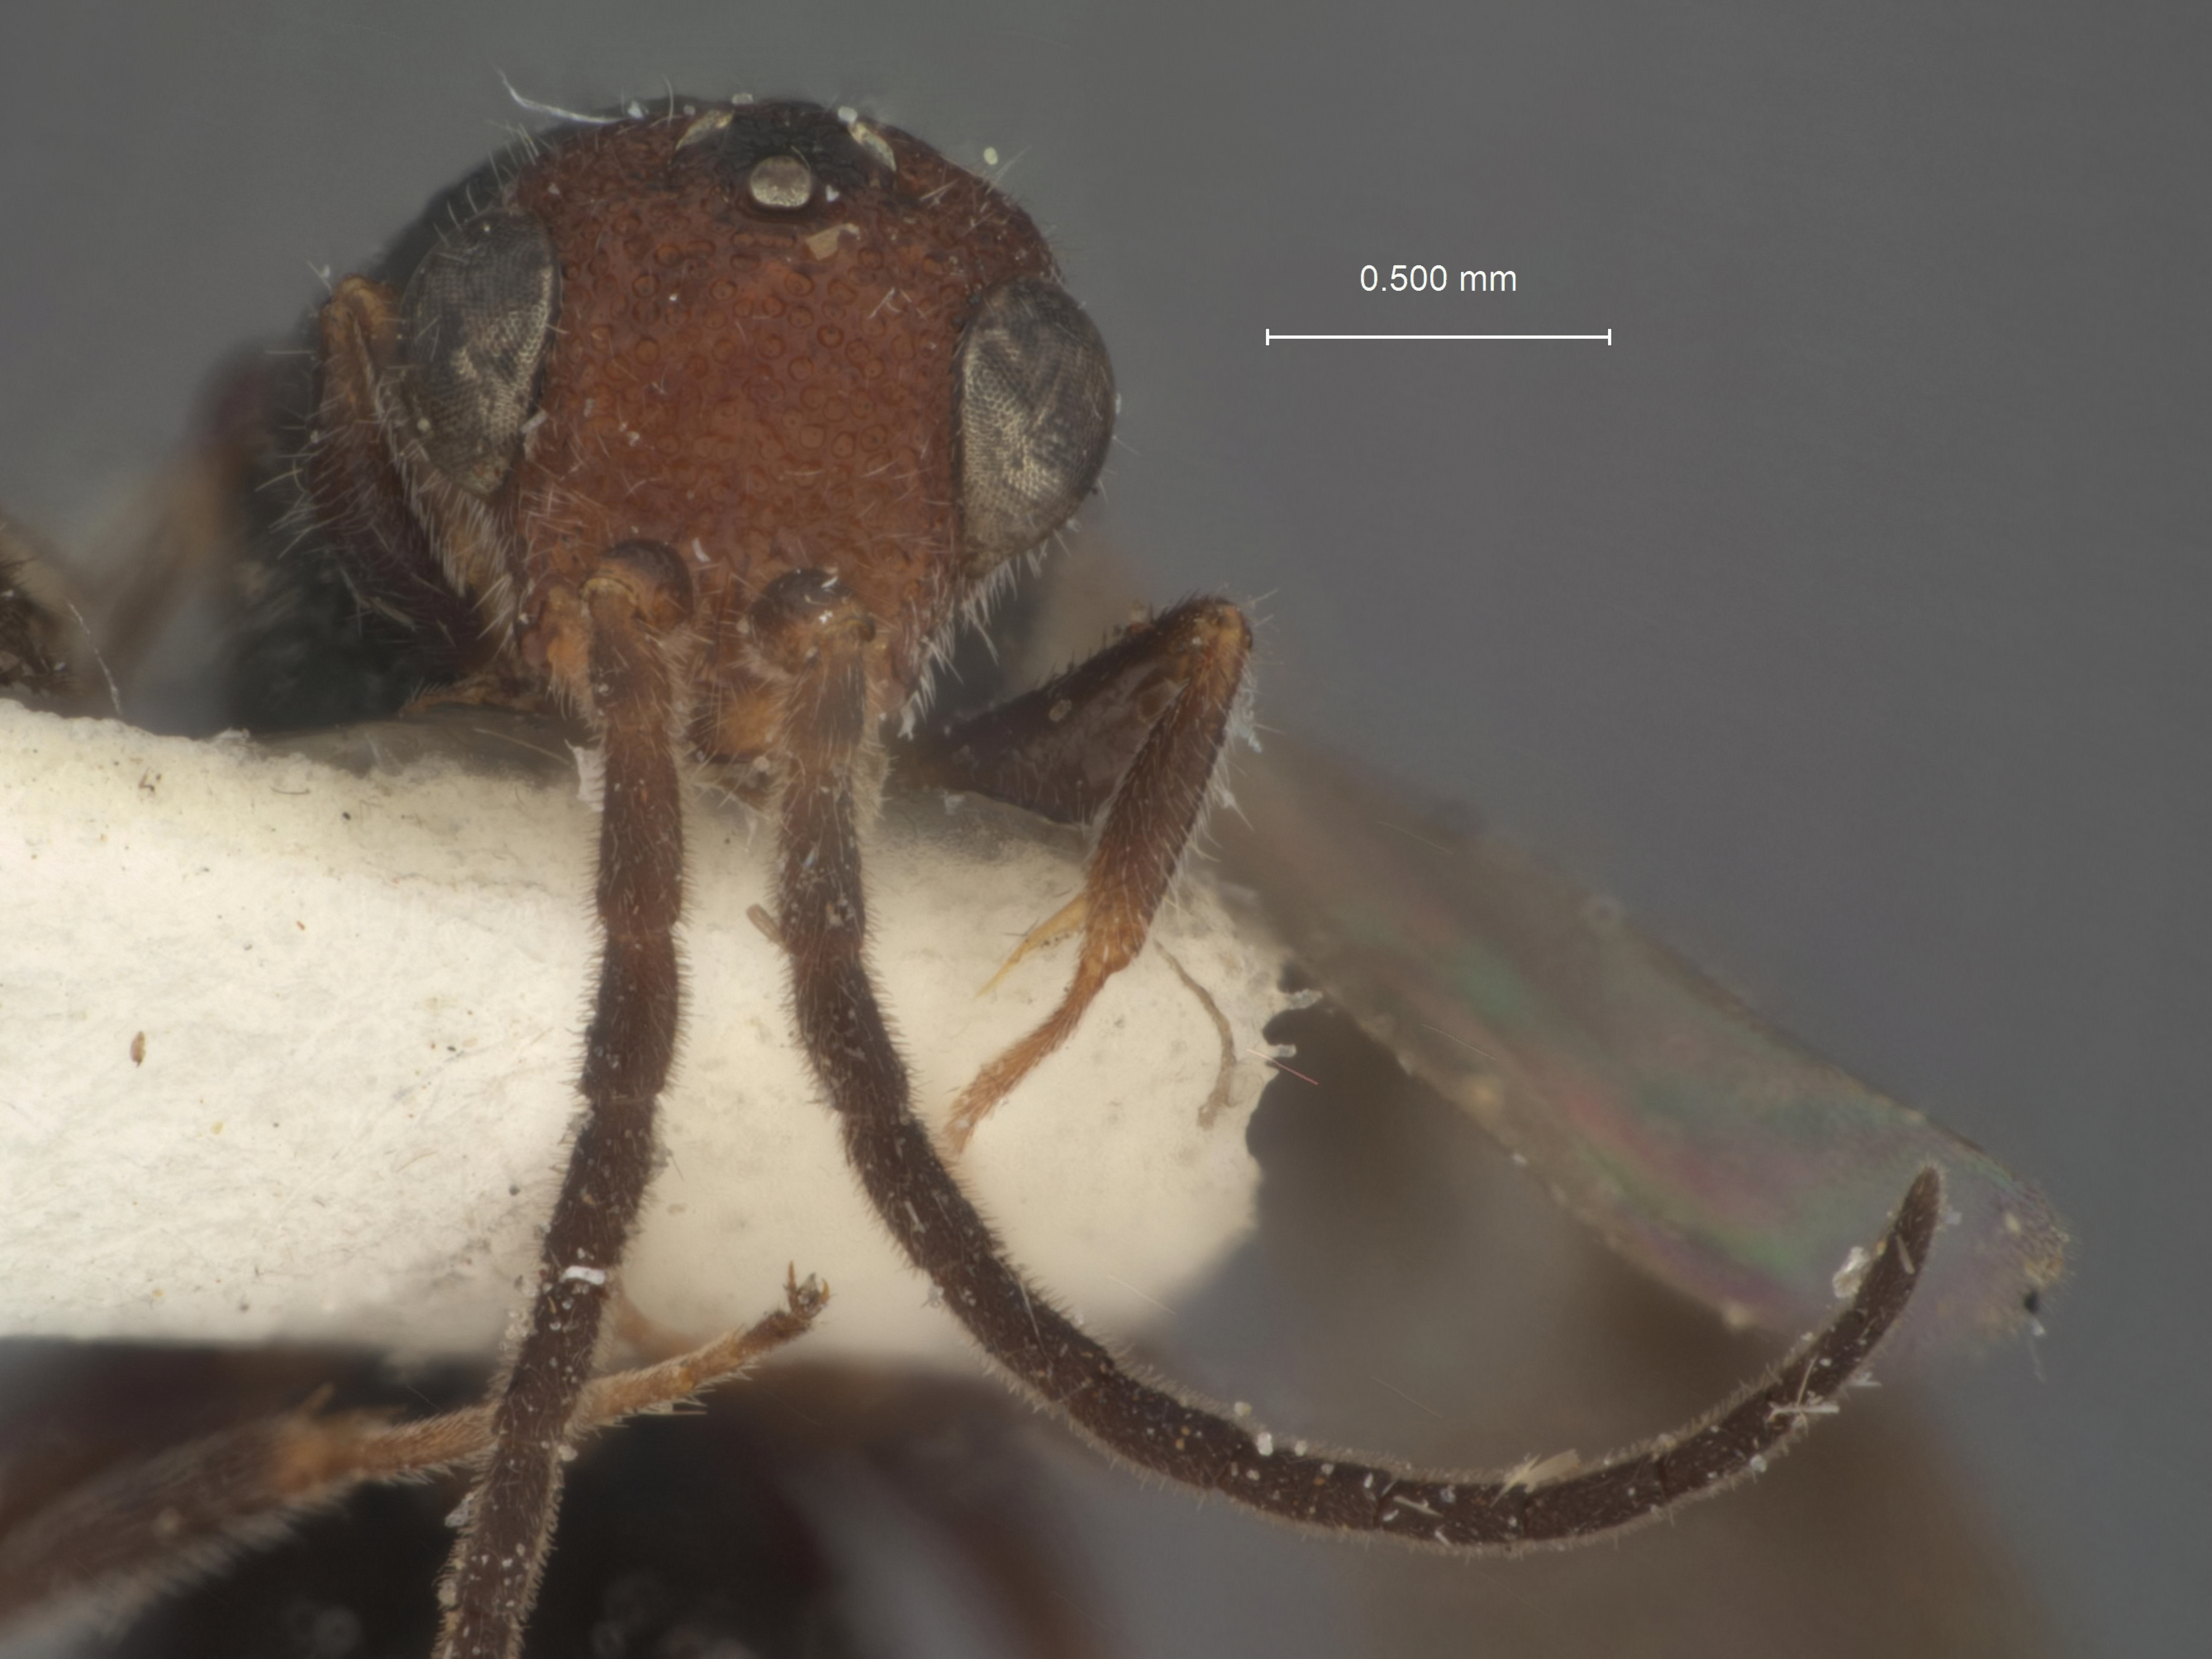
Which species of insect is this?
Heterocoelia hirashimai
